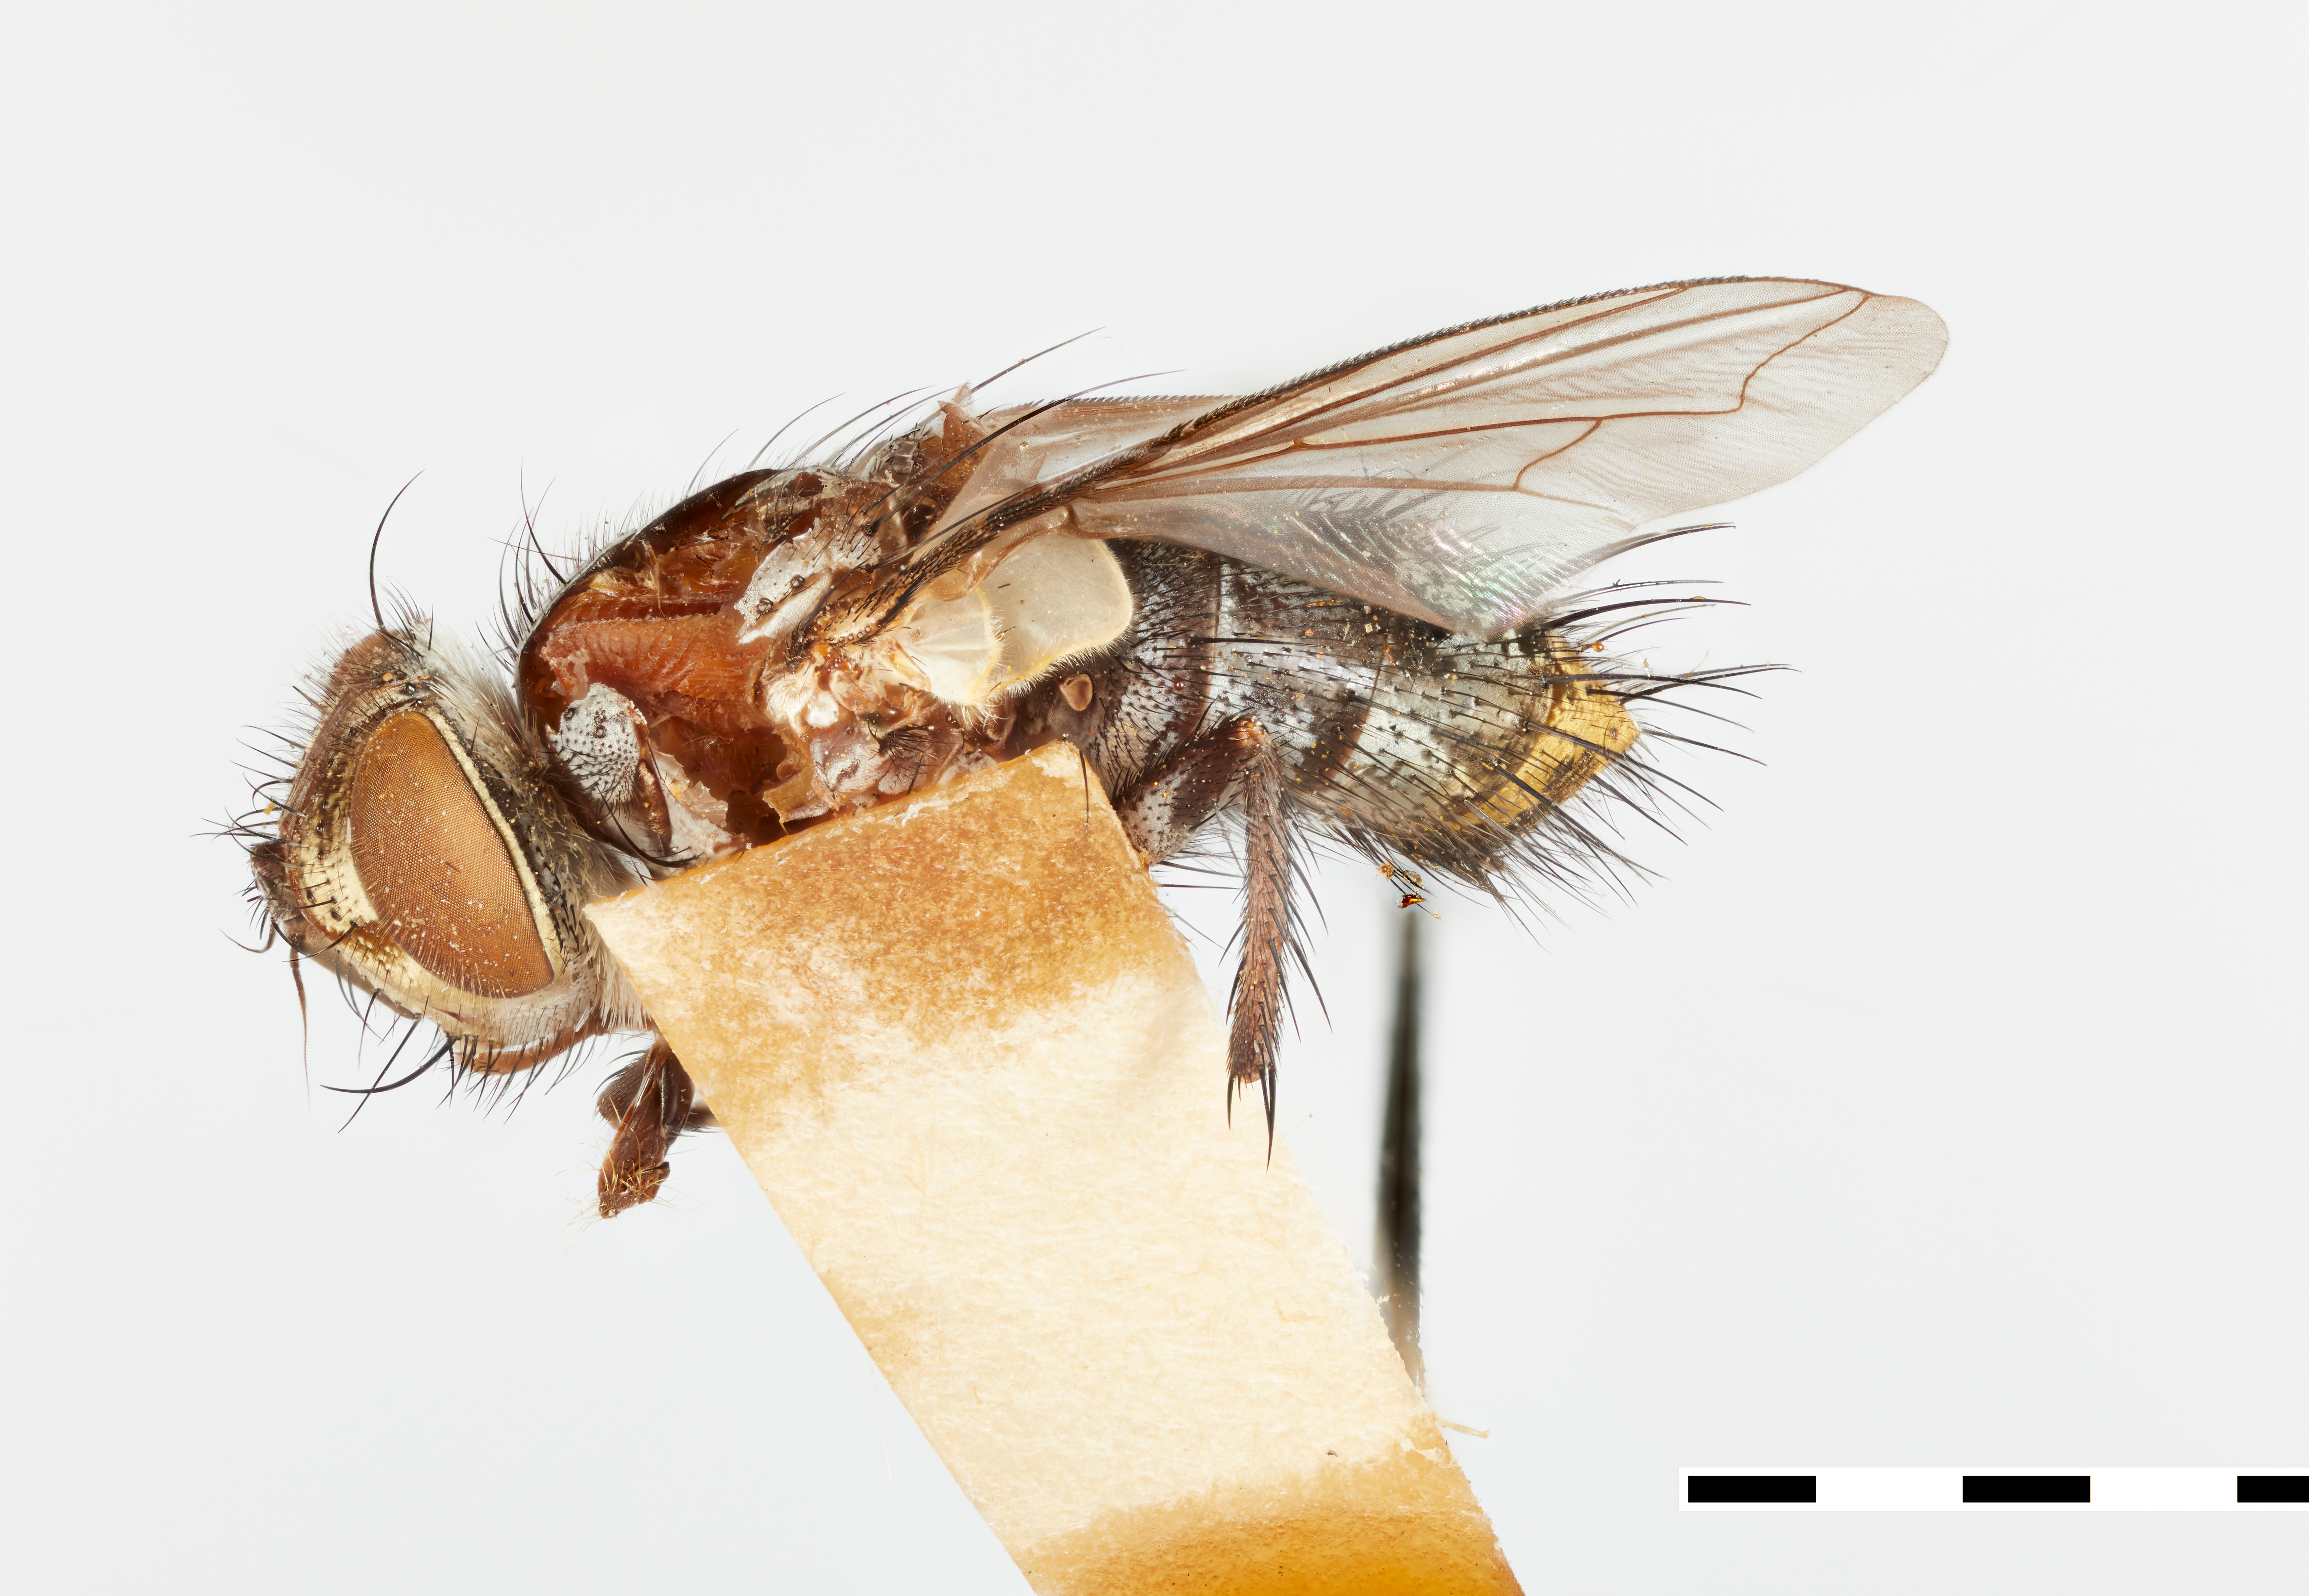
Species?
Gaediopsis ocellaris
